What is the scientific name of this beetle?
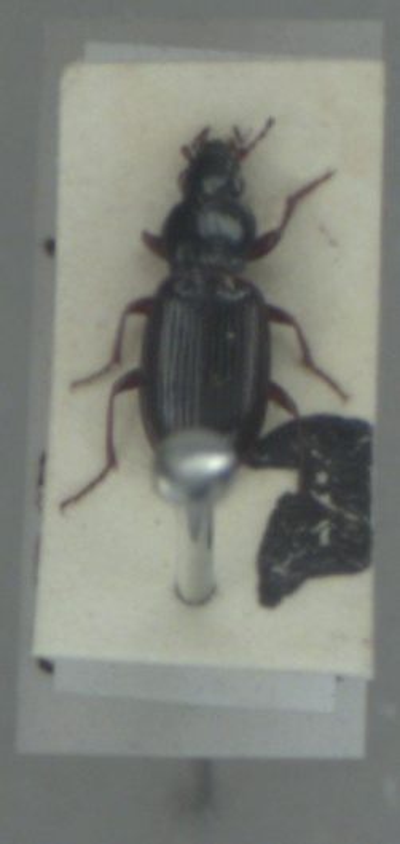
Pterostichus strenuus
